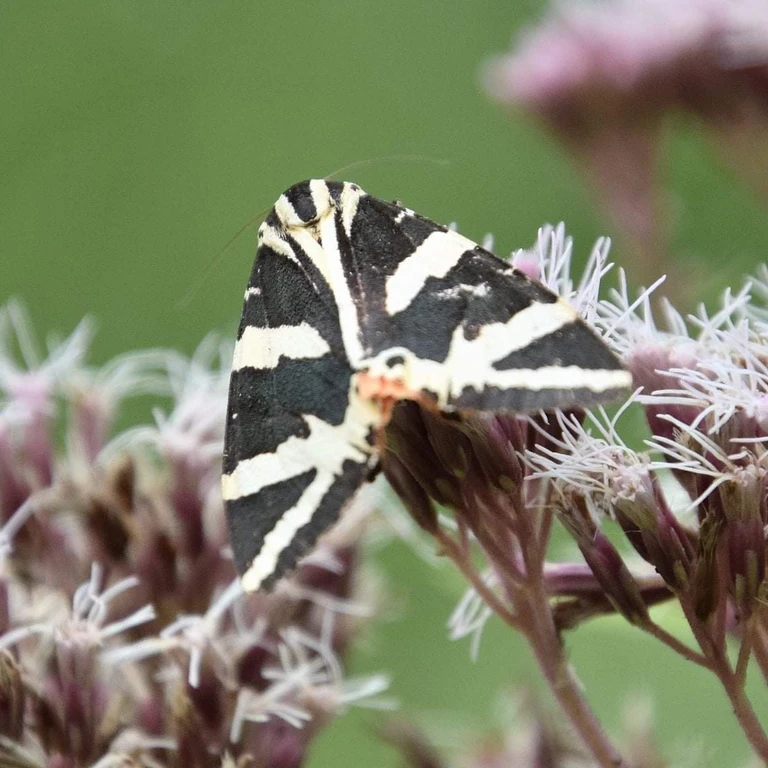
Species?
Euplagia quadripunctaria
